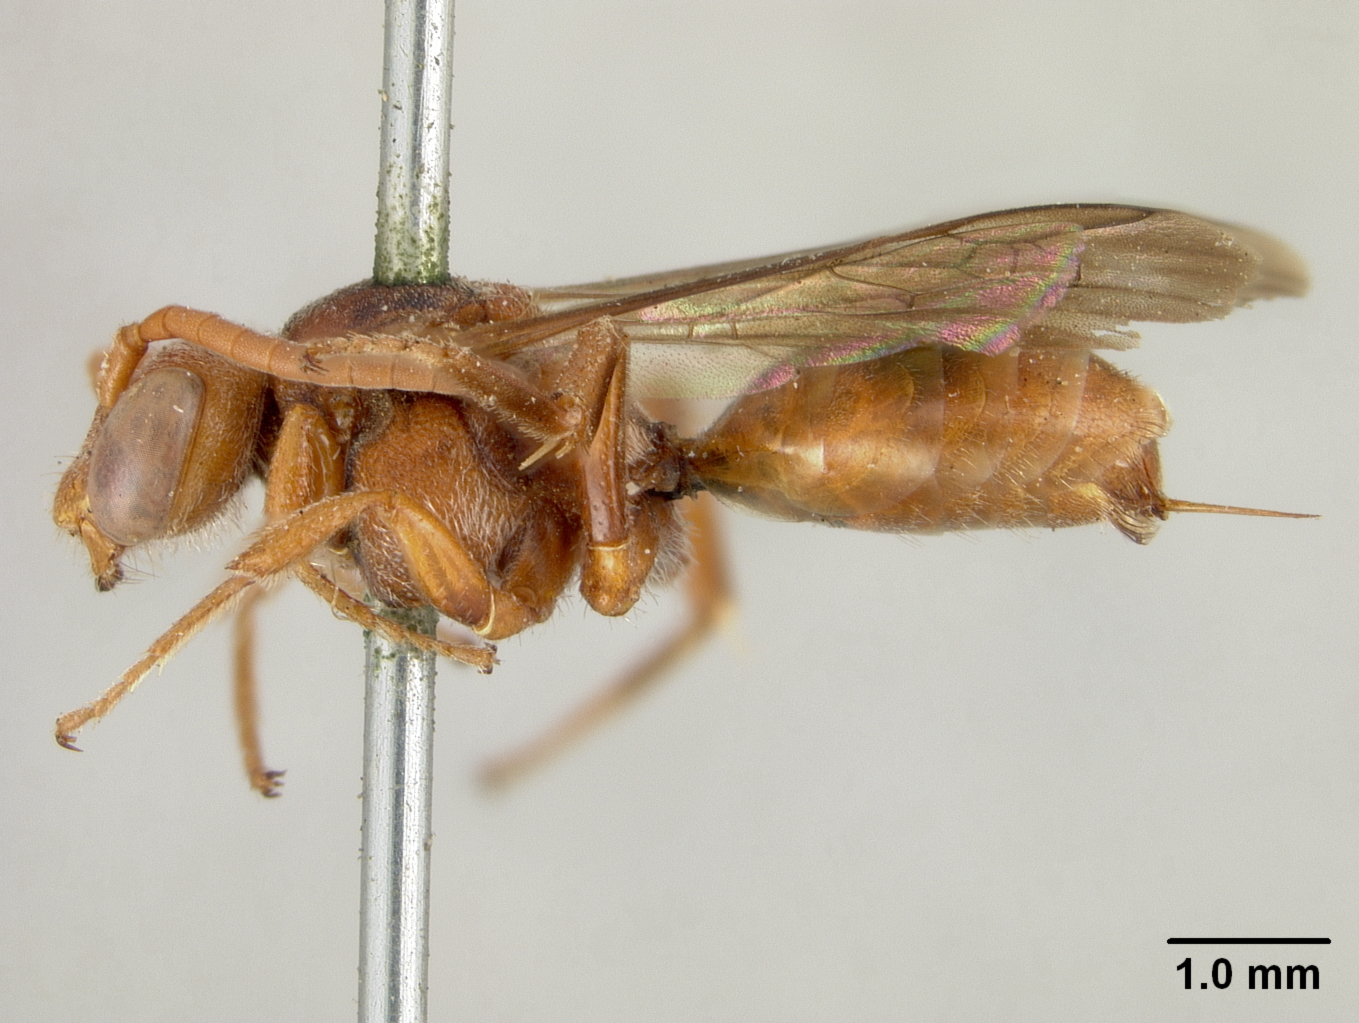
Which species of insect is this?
Nomada tintinnabulum
